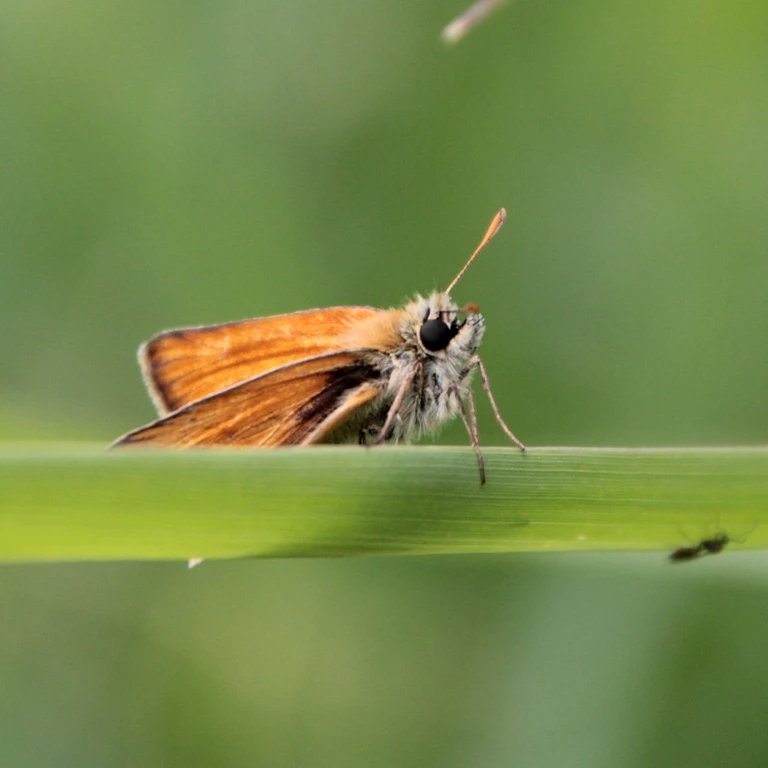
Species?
Thymelicus sylvestris
